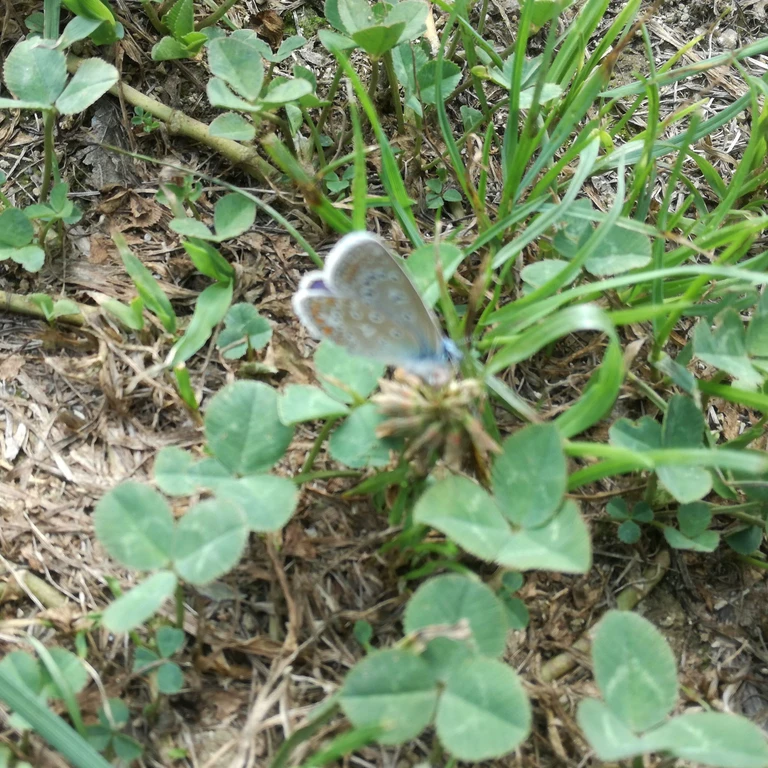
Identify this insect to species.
Polyommatus icarus
